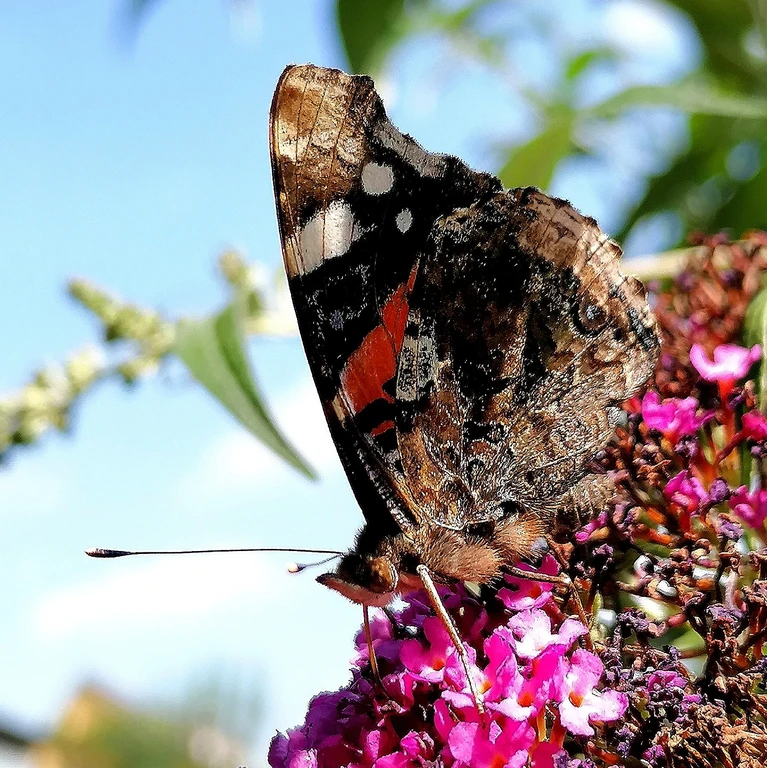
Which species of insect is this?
Vanessa atalanta
